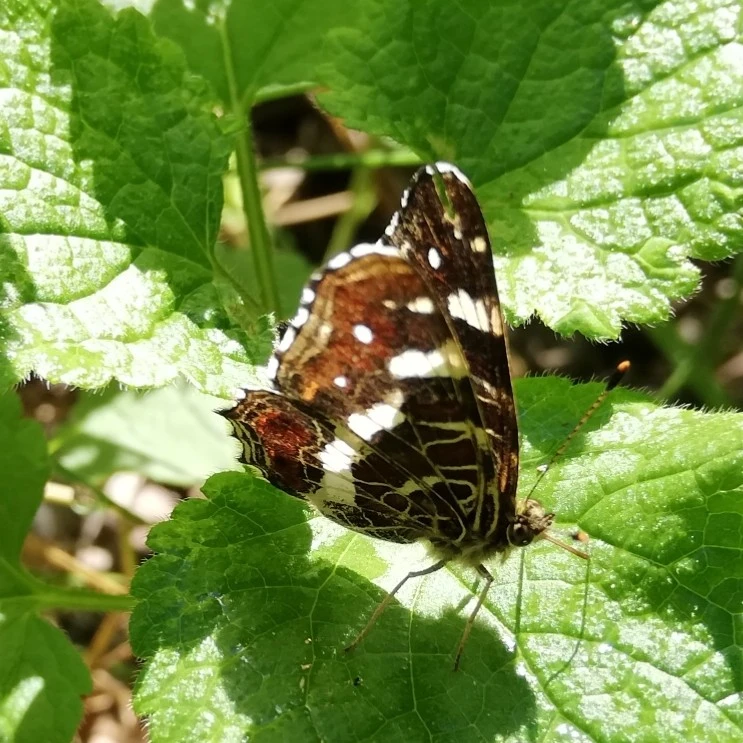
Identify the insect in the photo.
Araschnia levana
